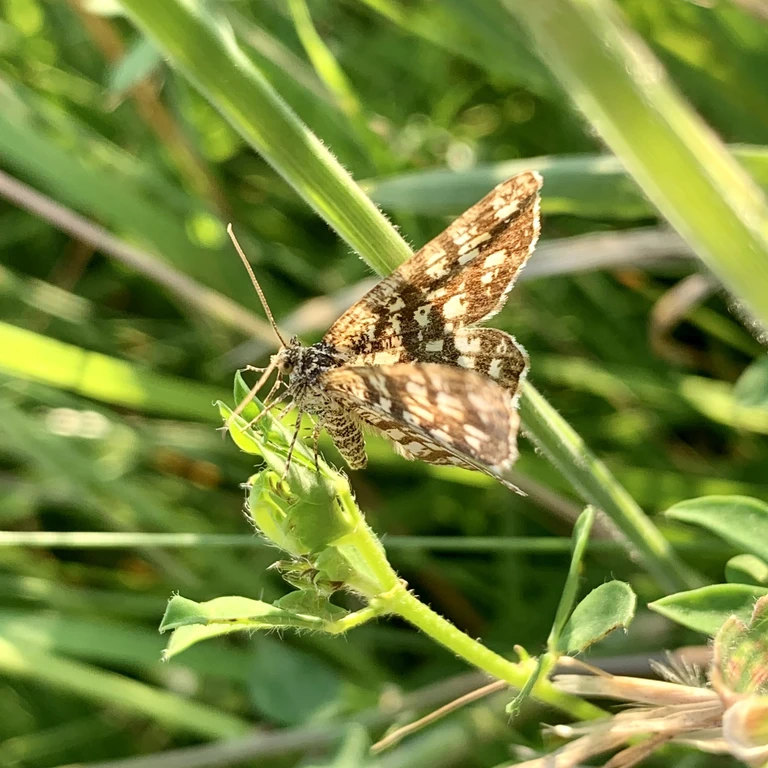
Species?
Chiasmia clathrata
